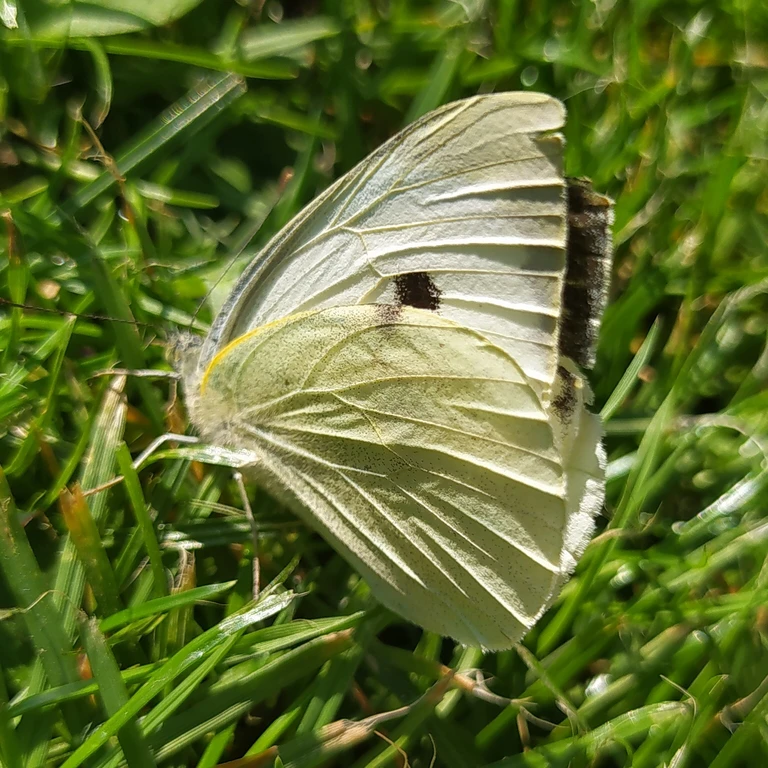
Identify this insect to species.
Pieris brassicae
